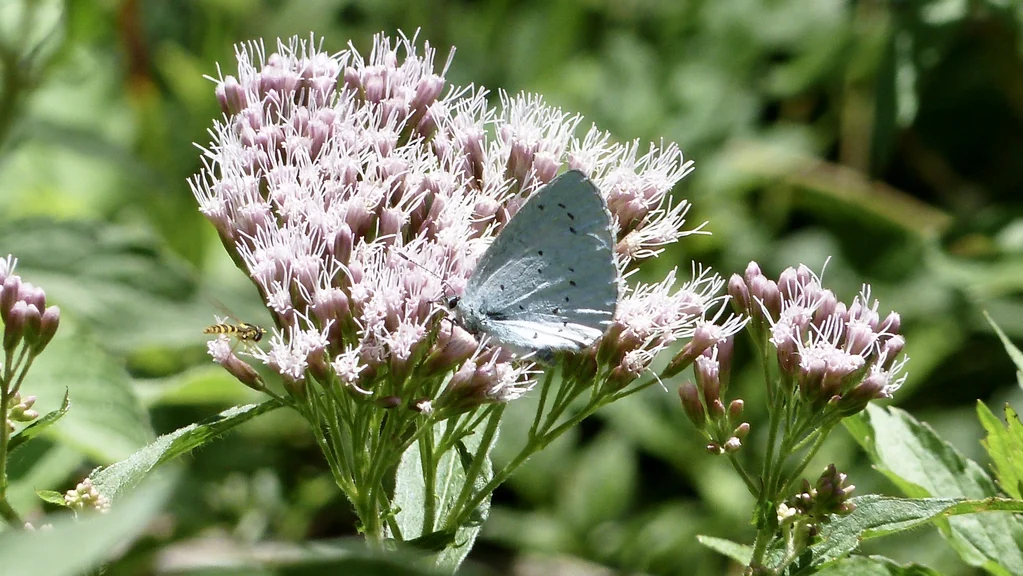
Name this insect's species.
Celastrina argiolus
